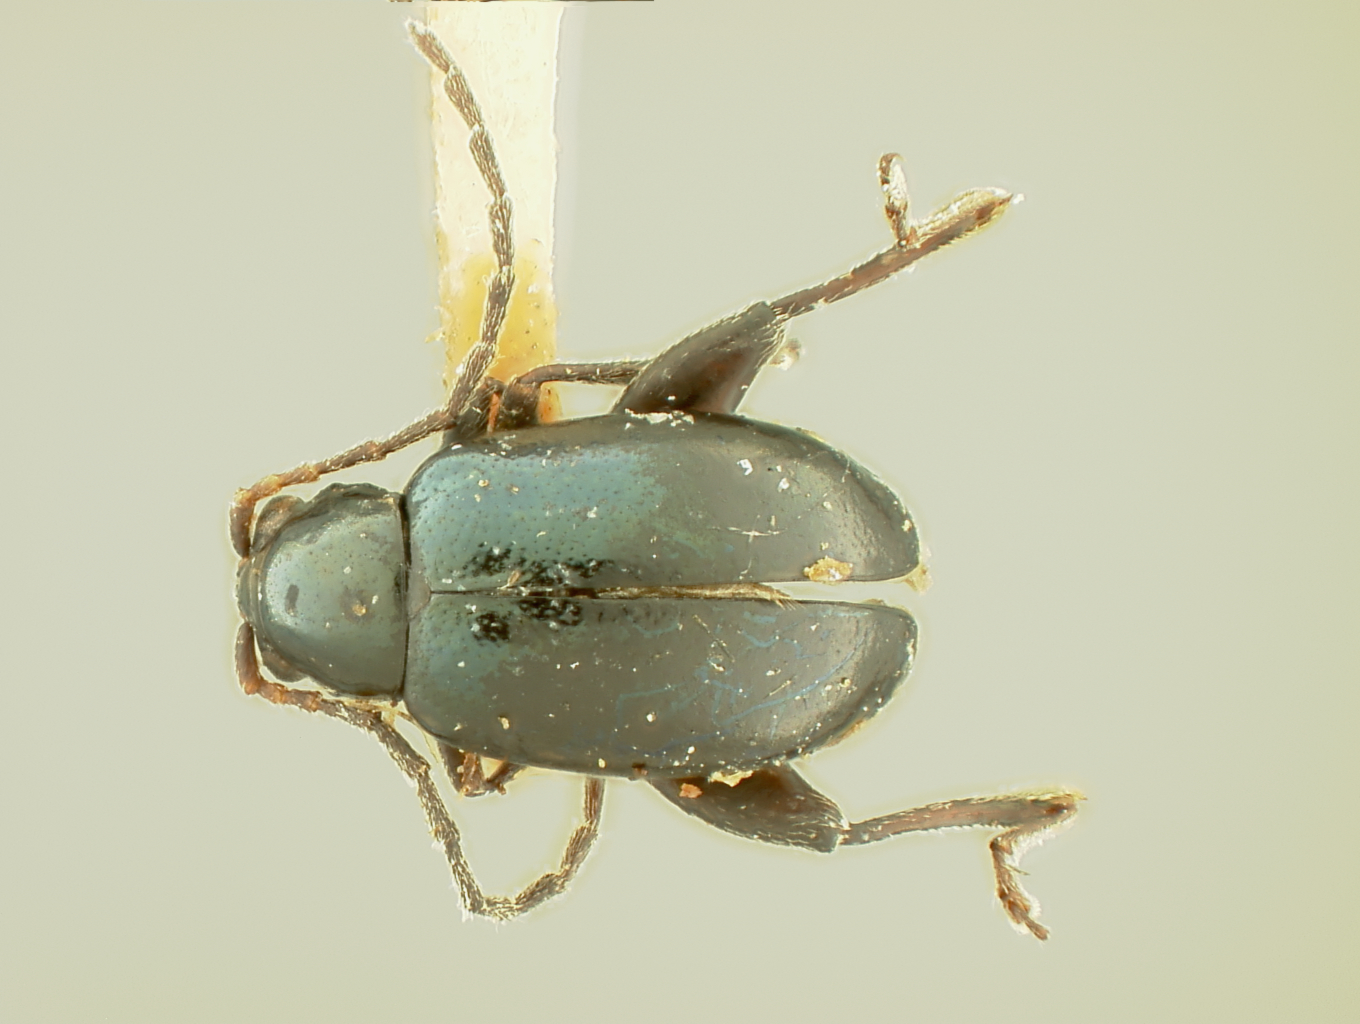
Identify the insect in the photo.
Longitarsus cyaneus
